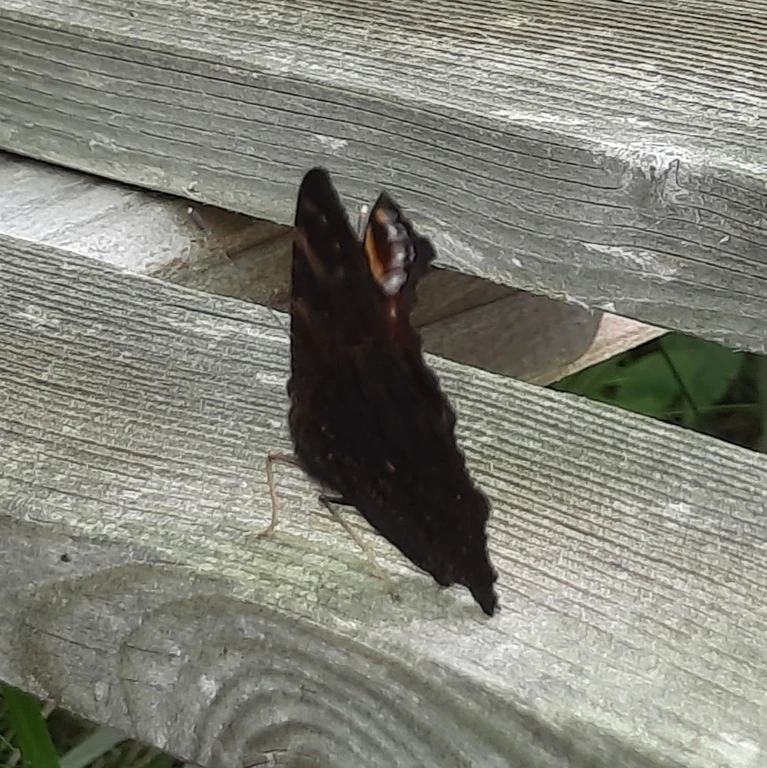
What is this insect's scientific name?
Aglais io
